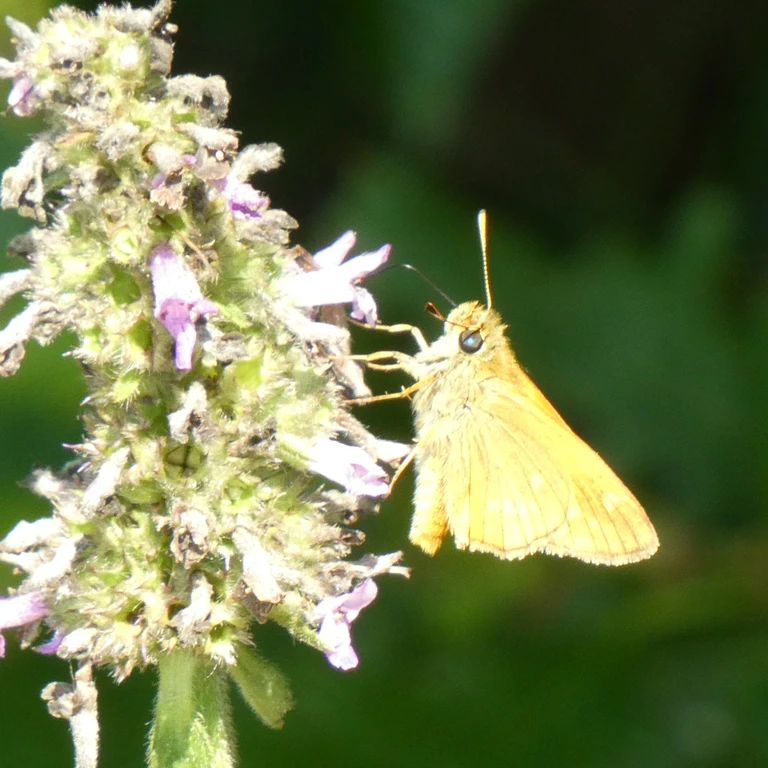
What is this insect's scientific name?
Ochlodes sylvanus (also Ochlodes venata)
